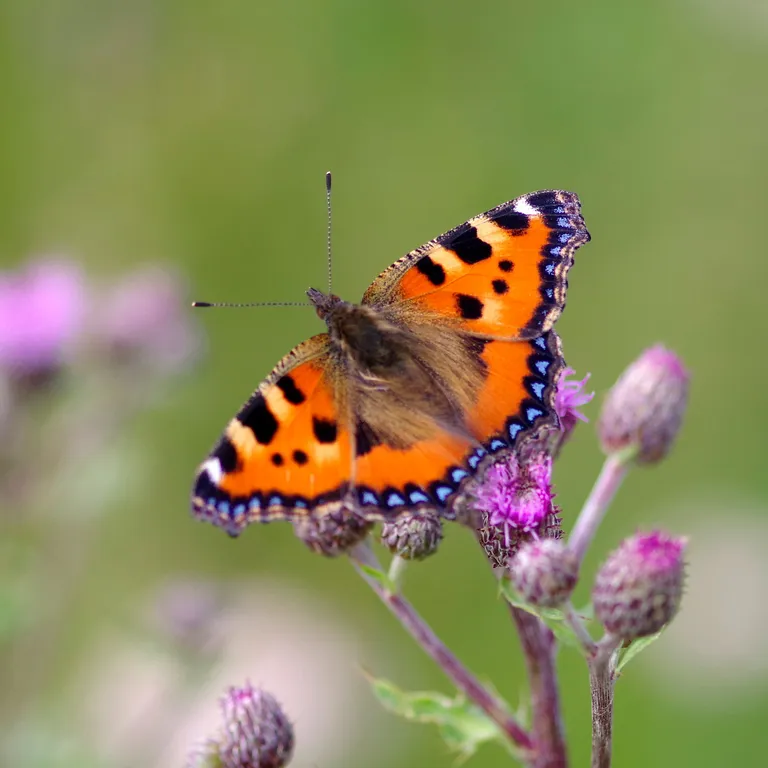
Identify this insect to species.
Aglais urticae
